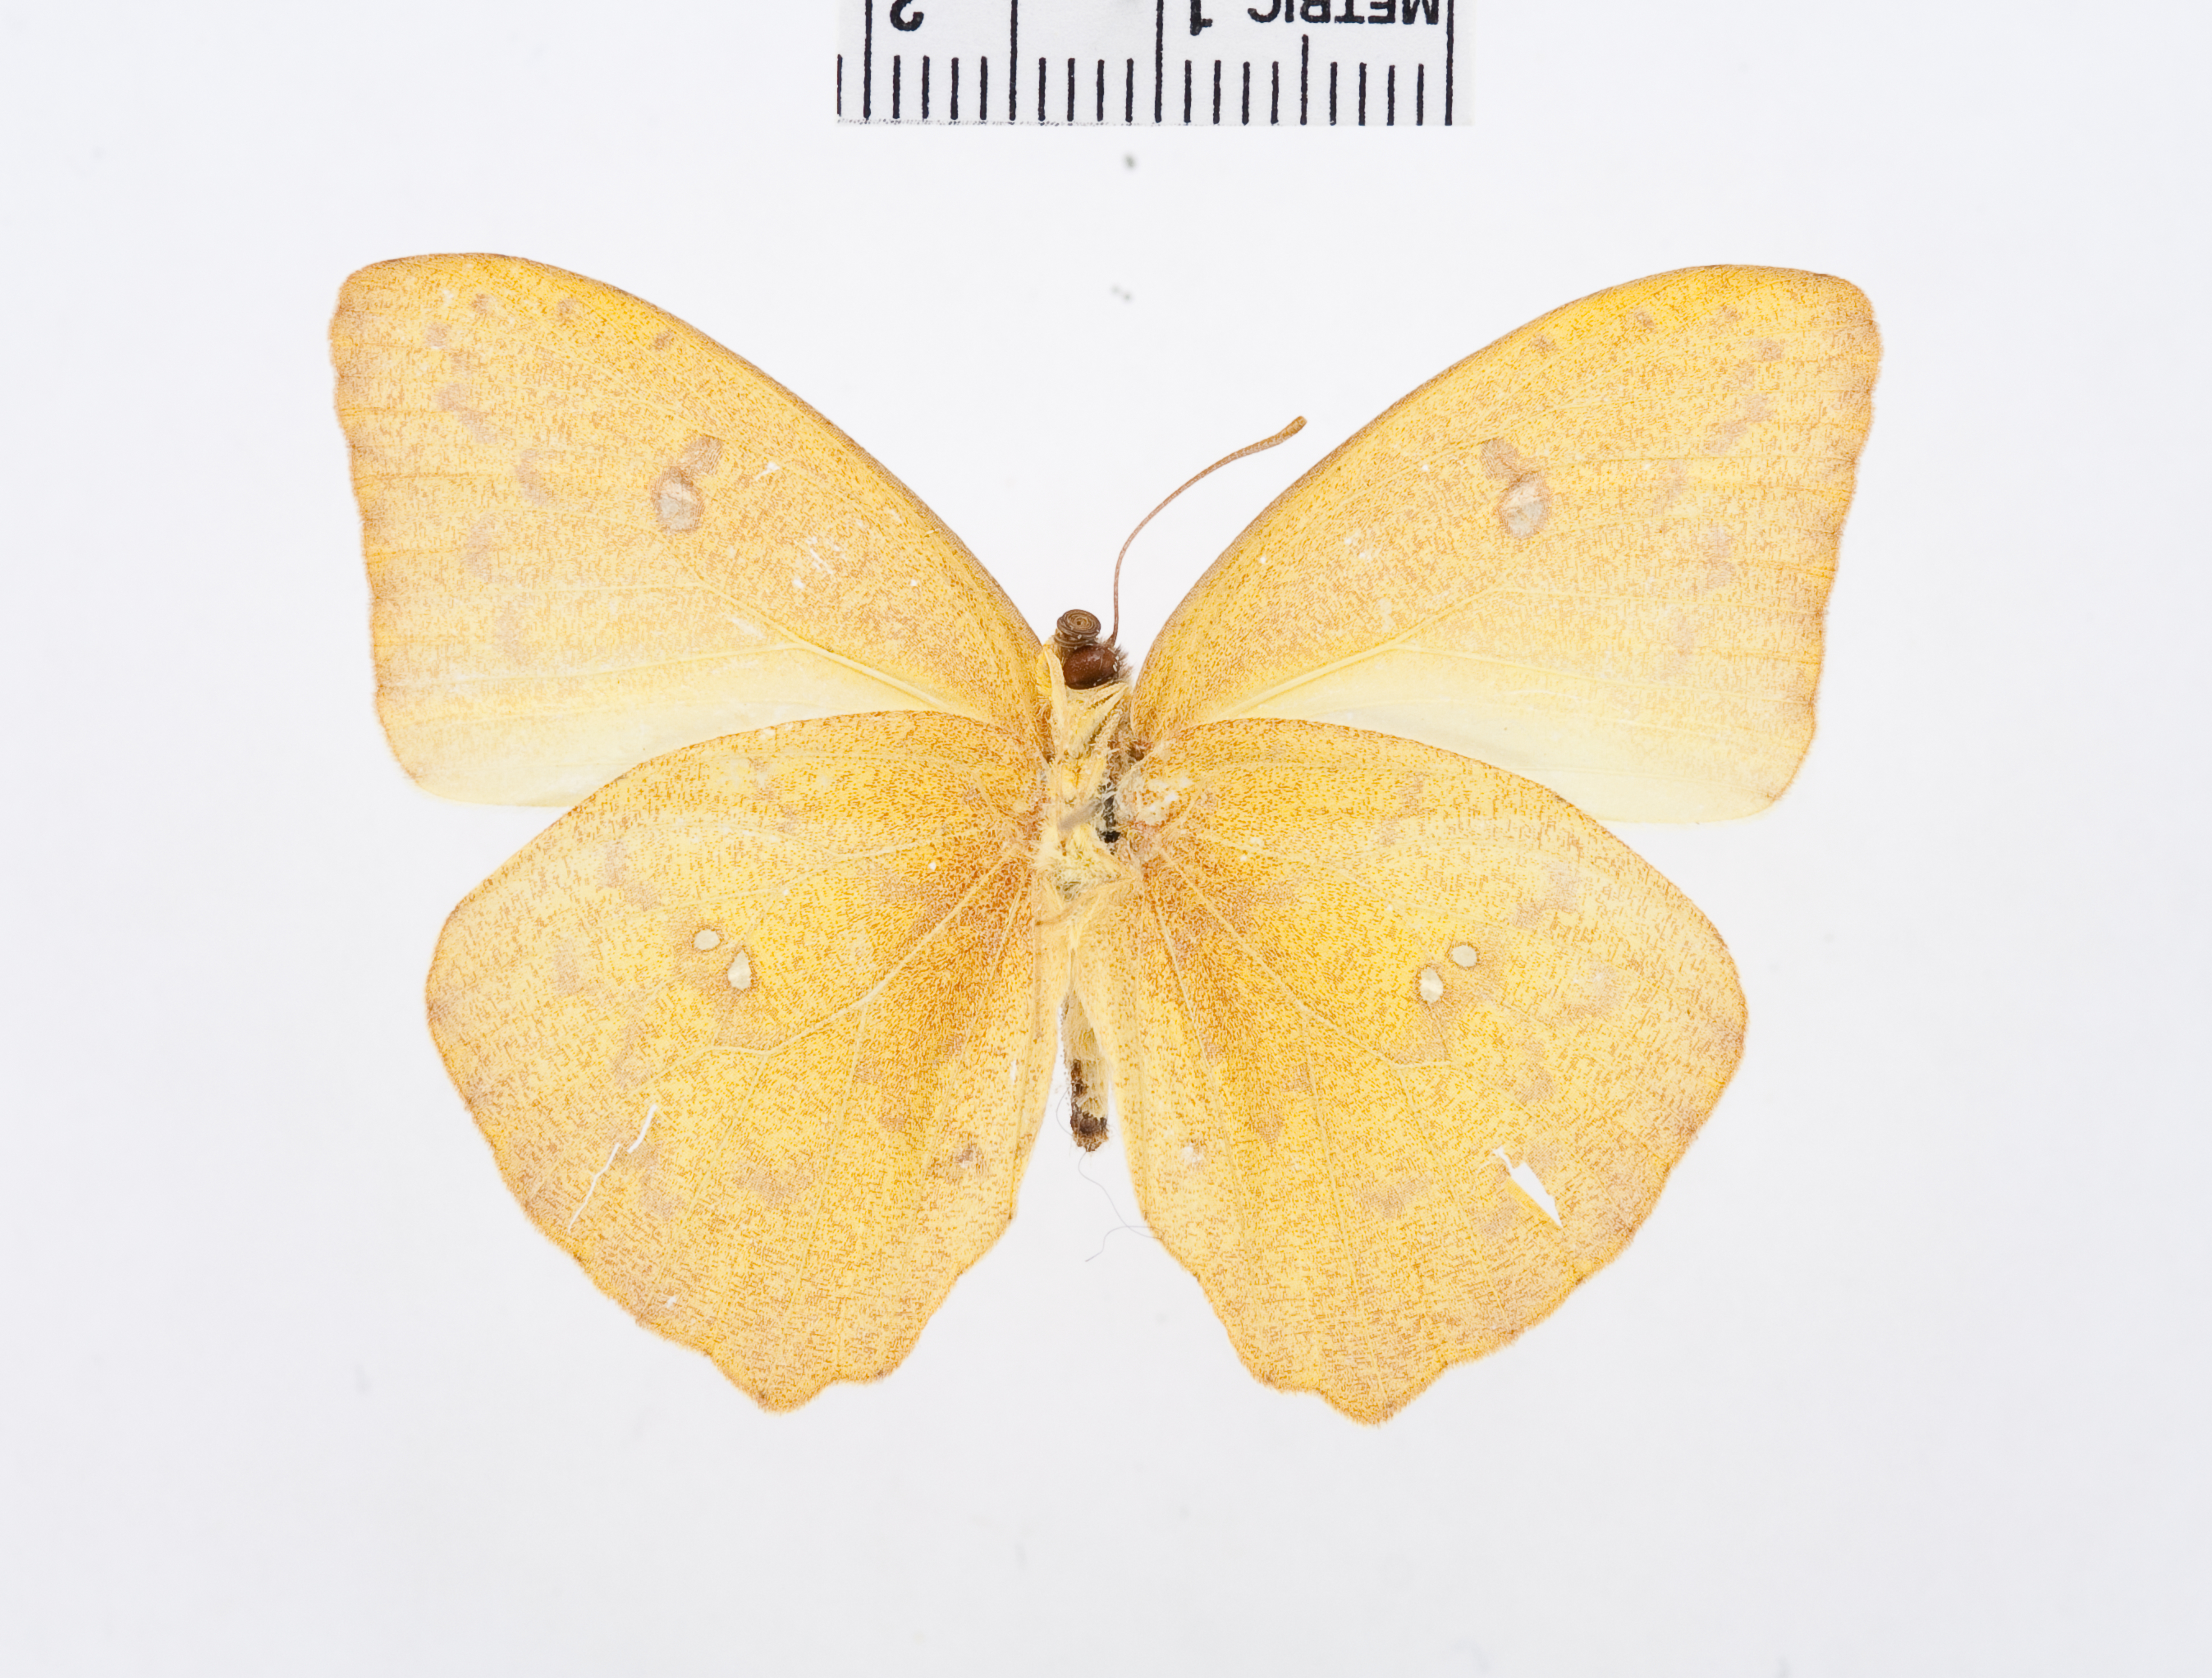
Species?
Phoebis bourkei
